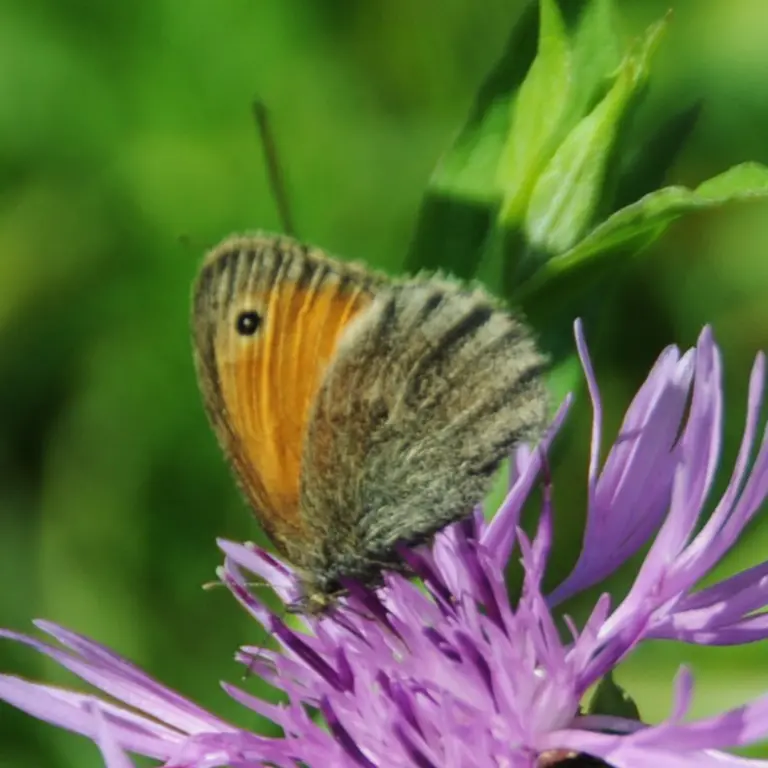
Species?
Coenonympha pamphilus
